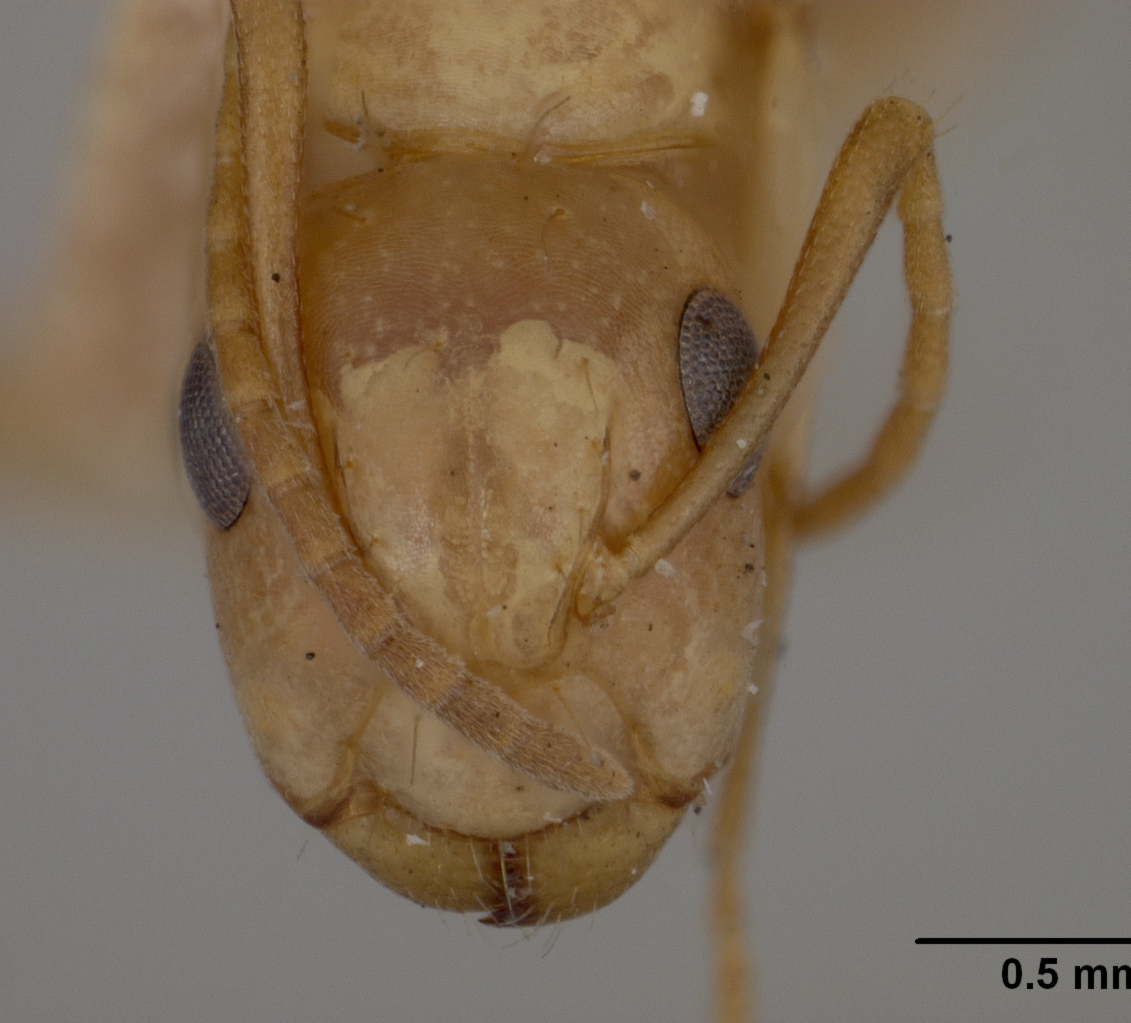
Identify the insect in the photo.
Camponotus claviscapus
